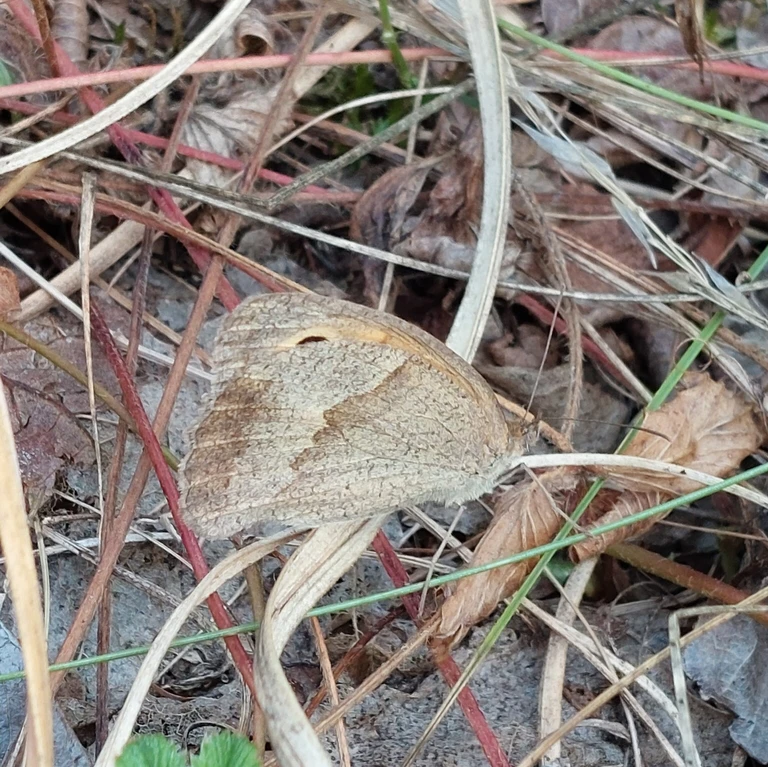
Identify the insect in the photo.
Maniola jurtina
